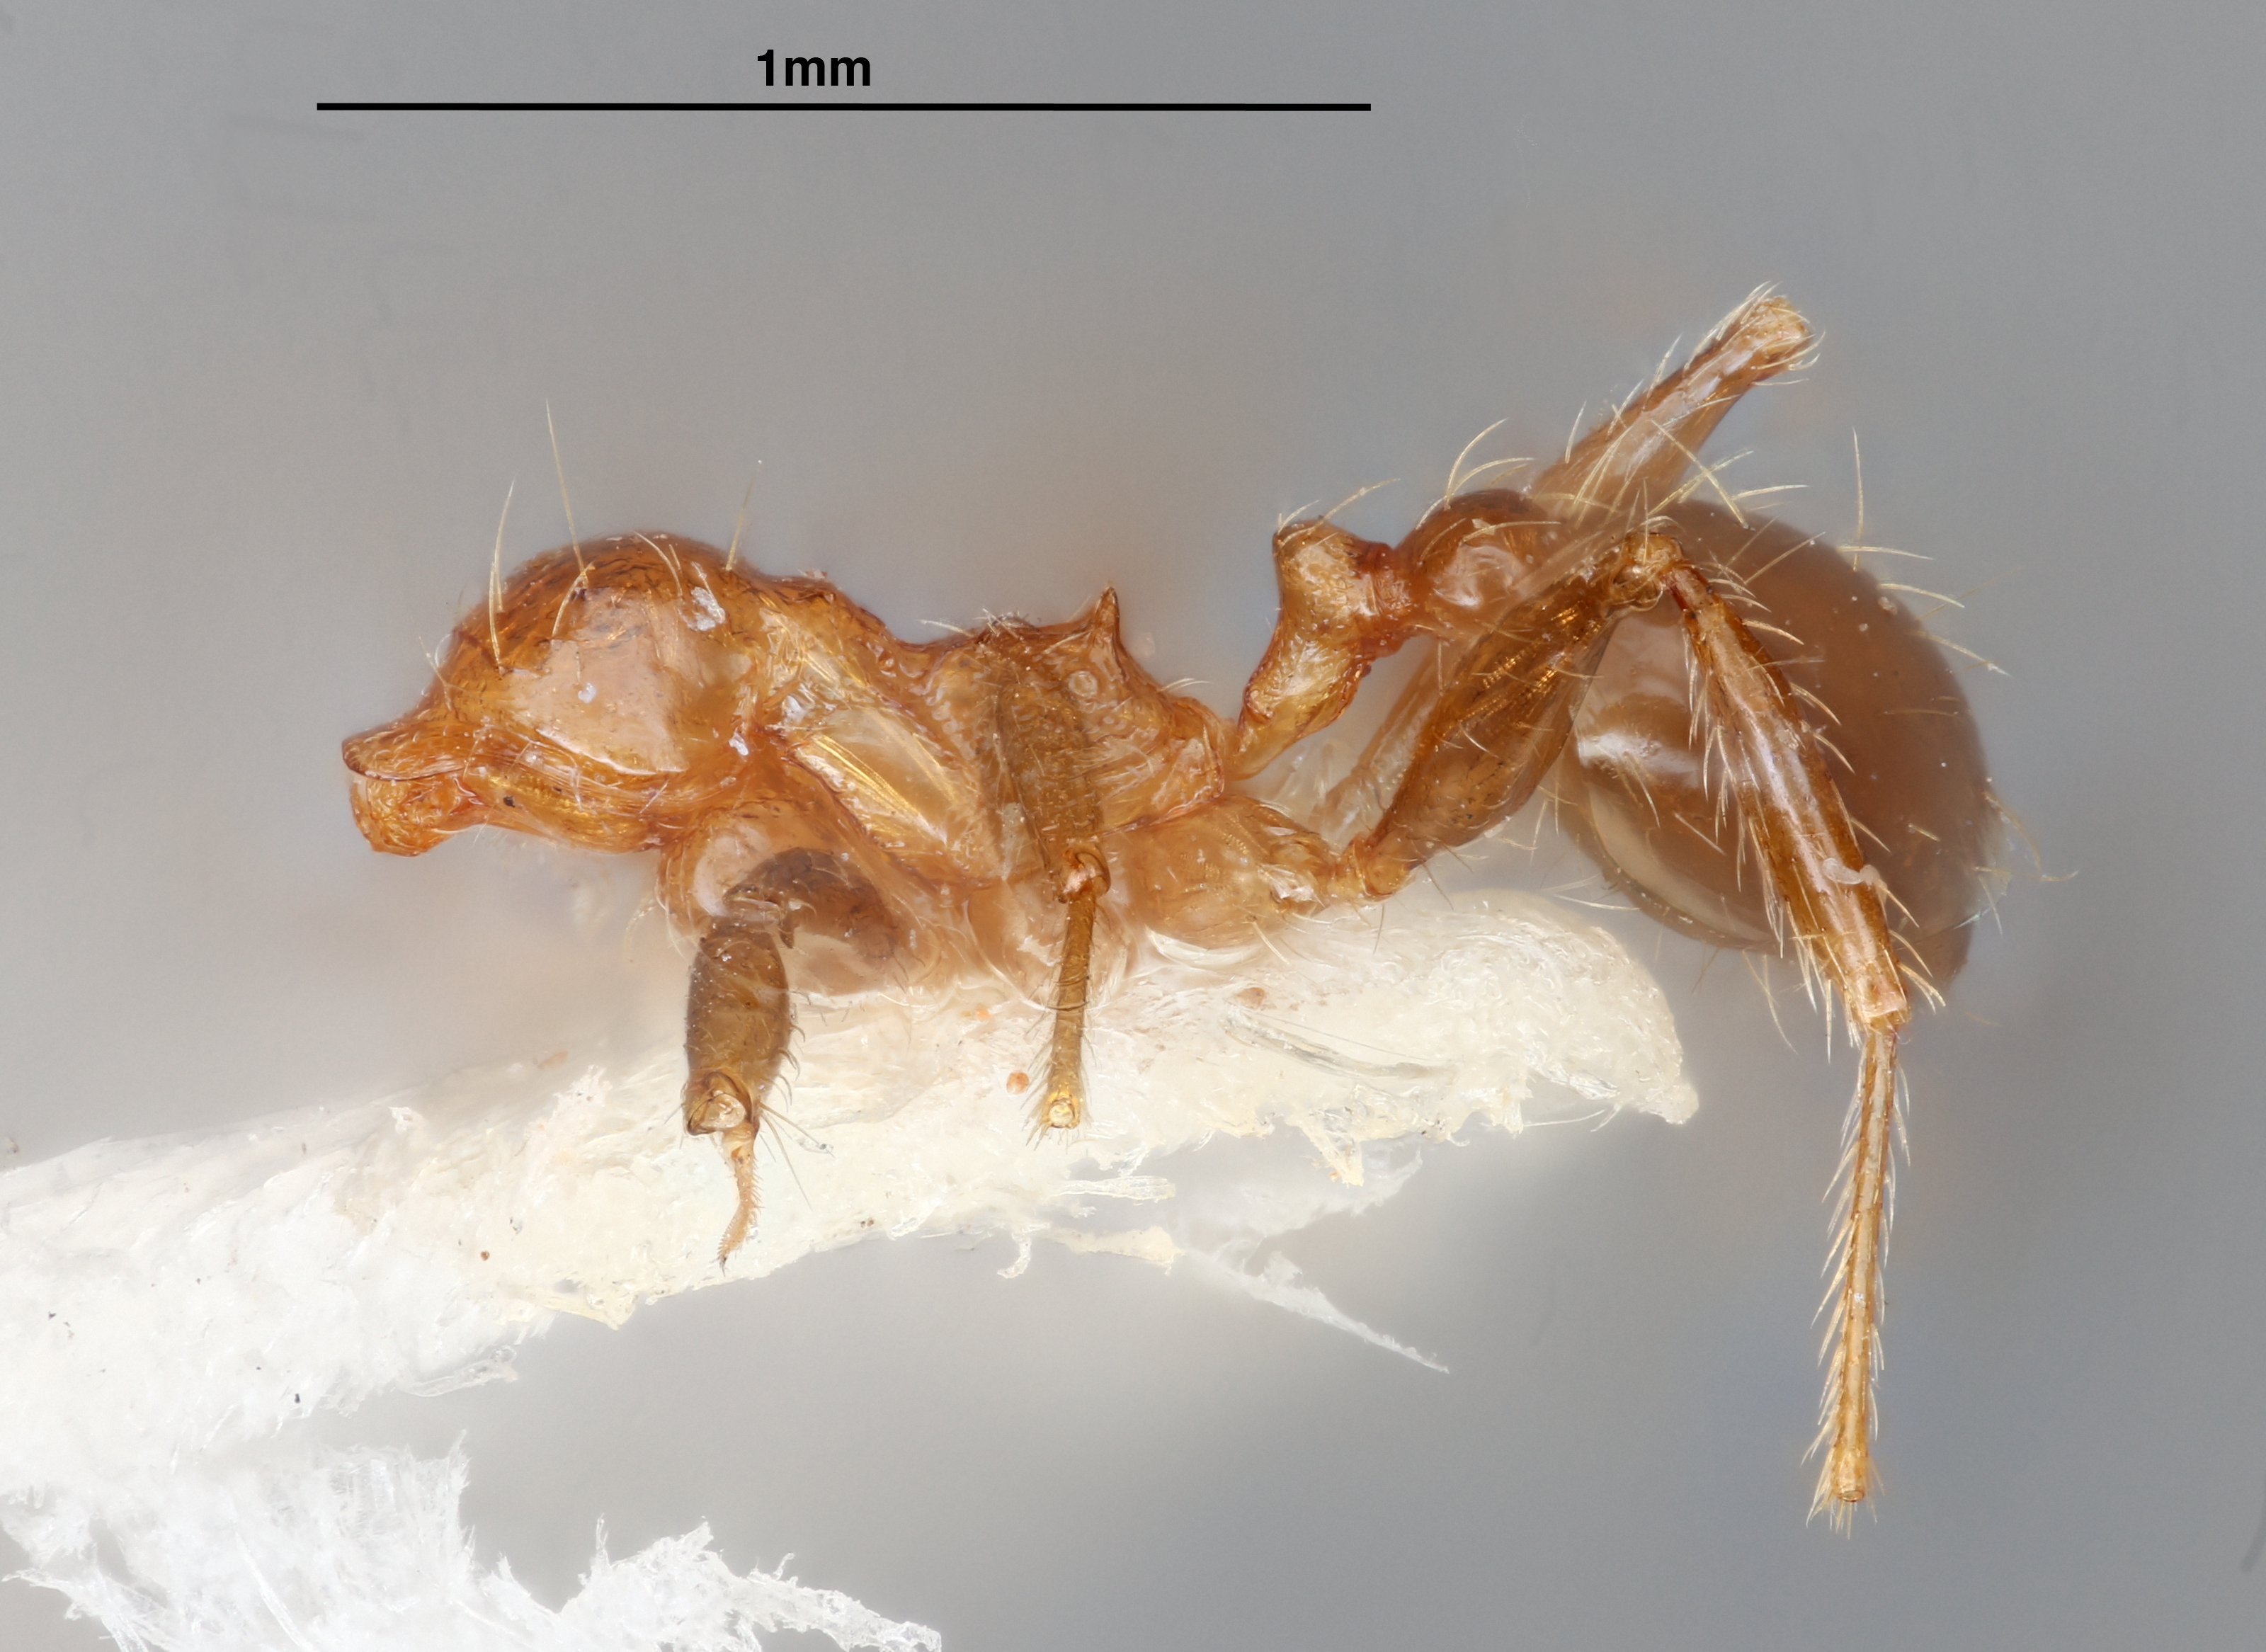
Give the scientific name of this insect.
Pheidole carapunco
